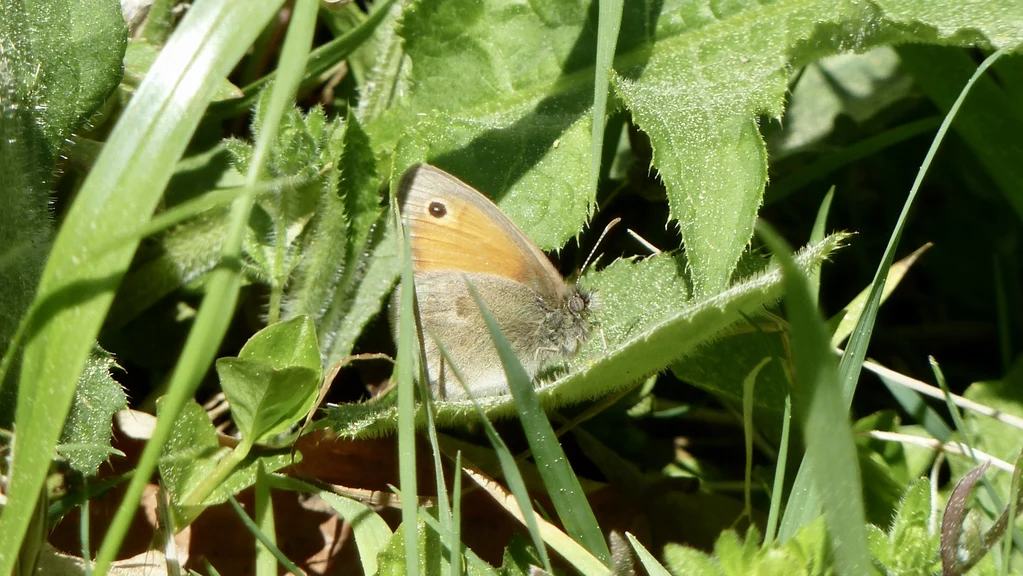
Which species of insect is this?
Coenonympha pamphilus
